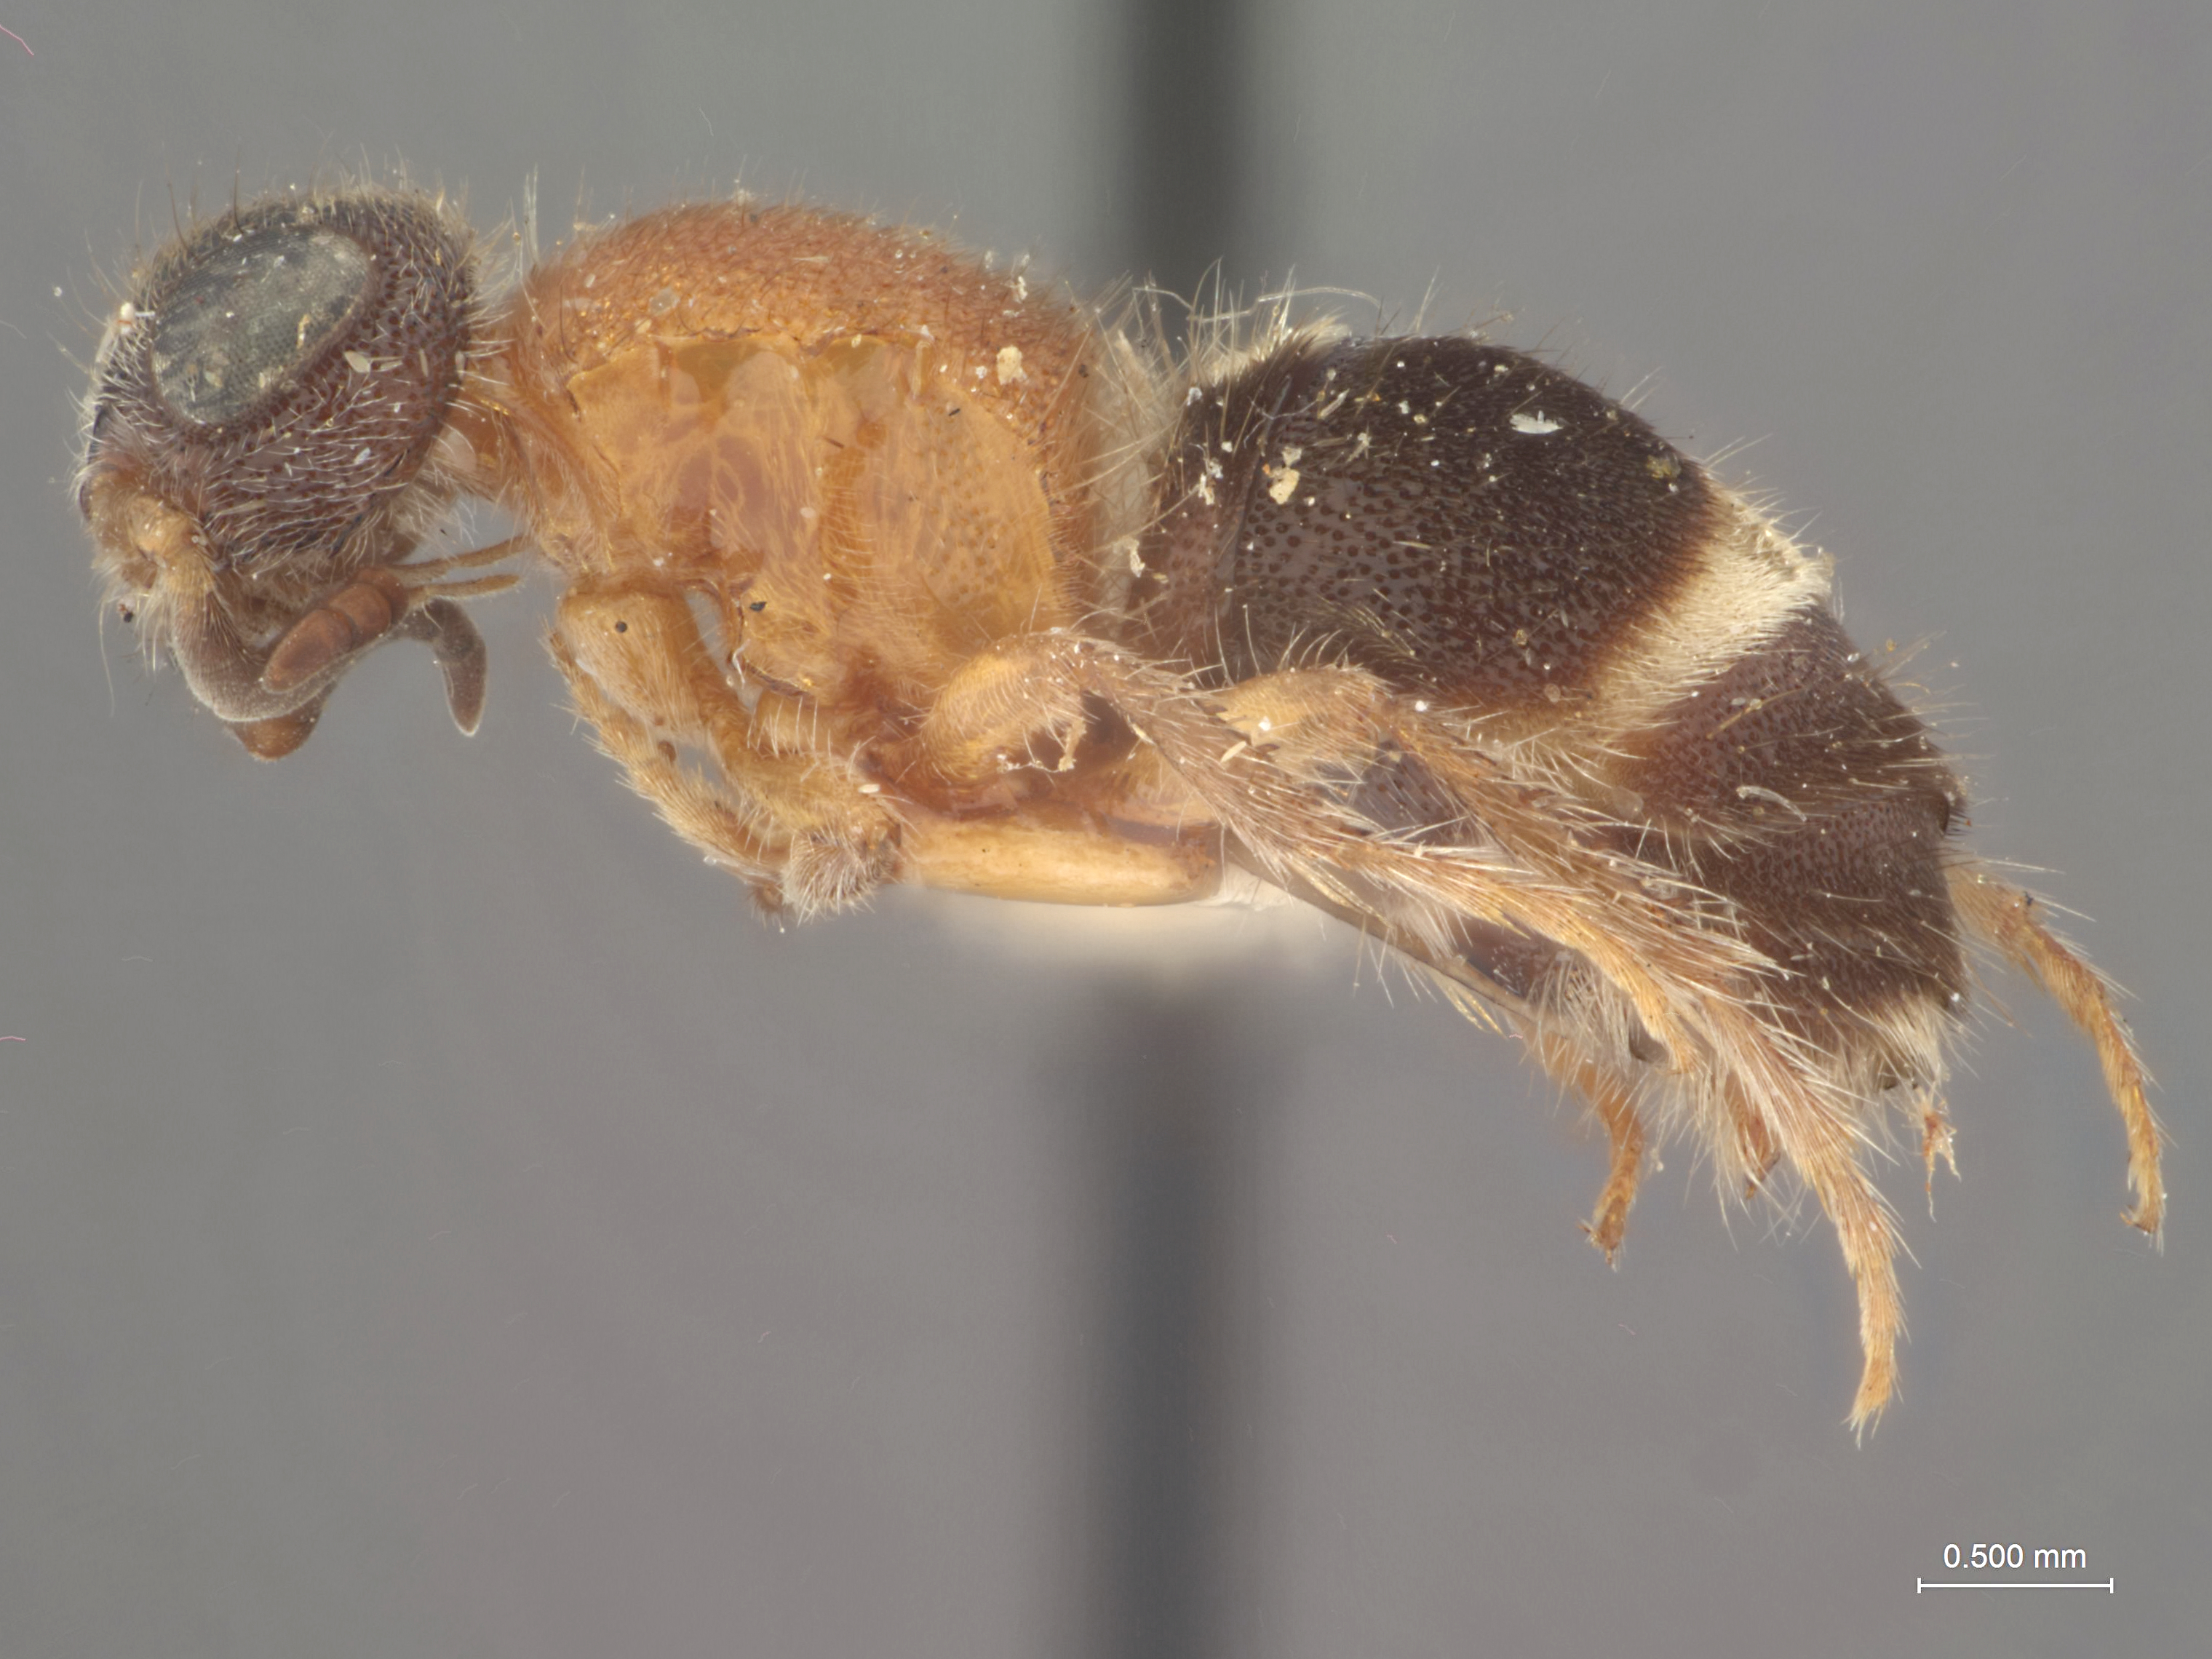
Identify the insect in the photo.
Squamulotilla oblectabilis
